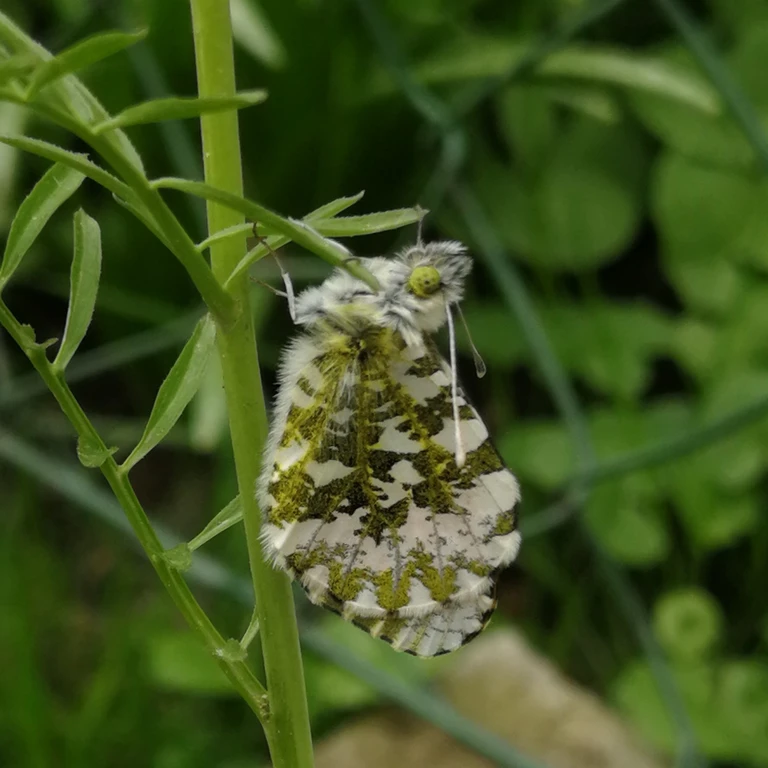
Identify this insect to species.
Anthocharis cardamines
